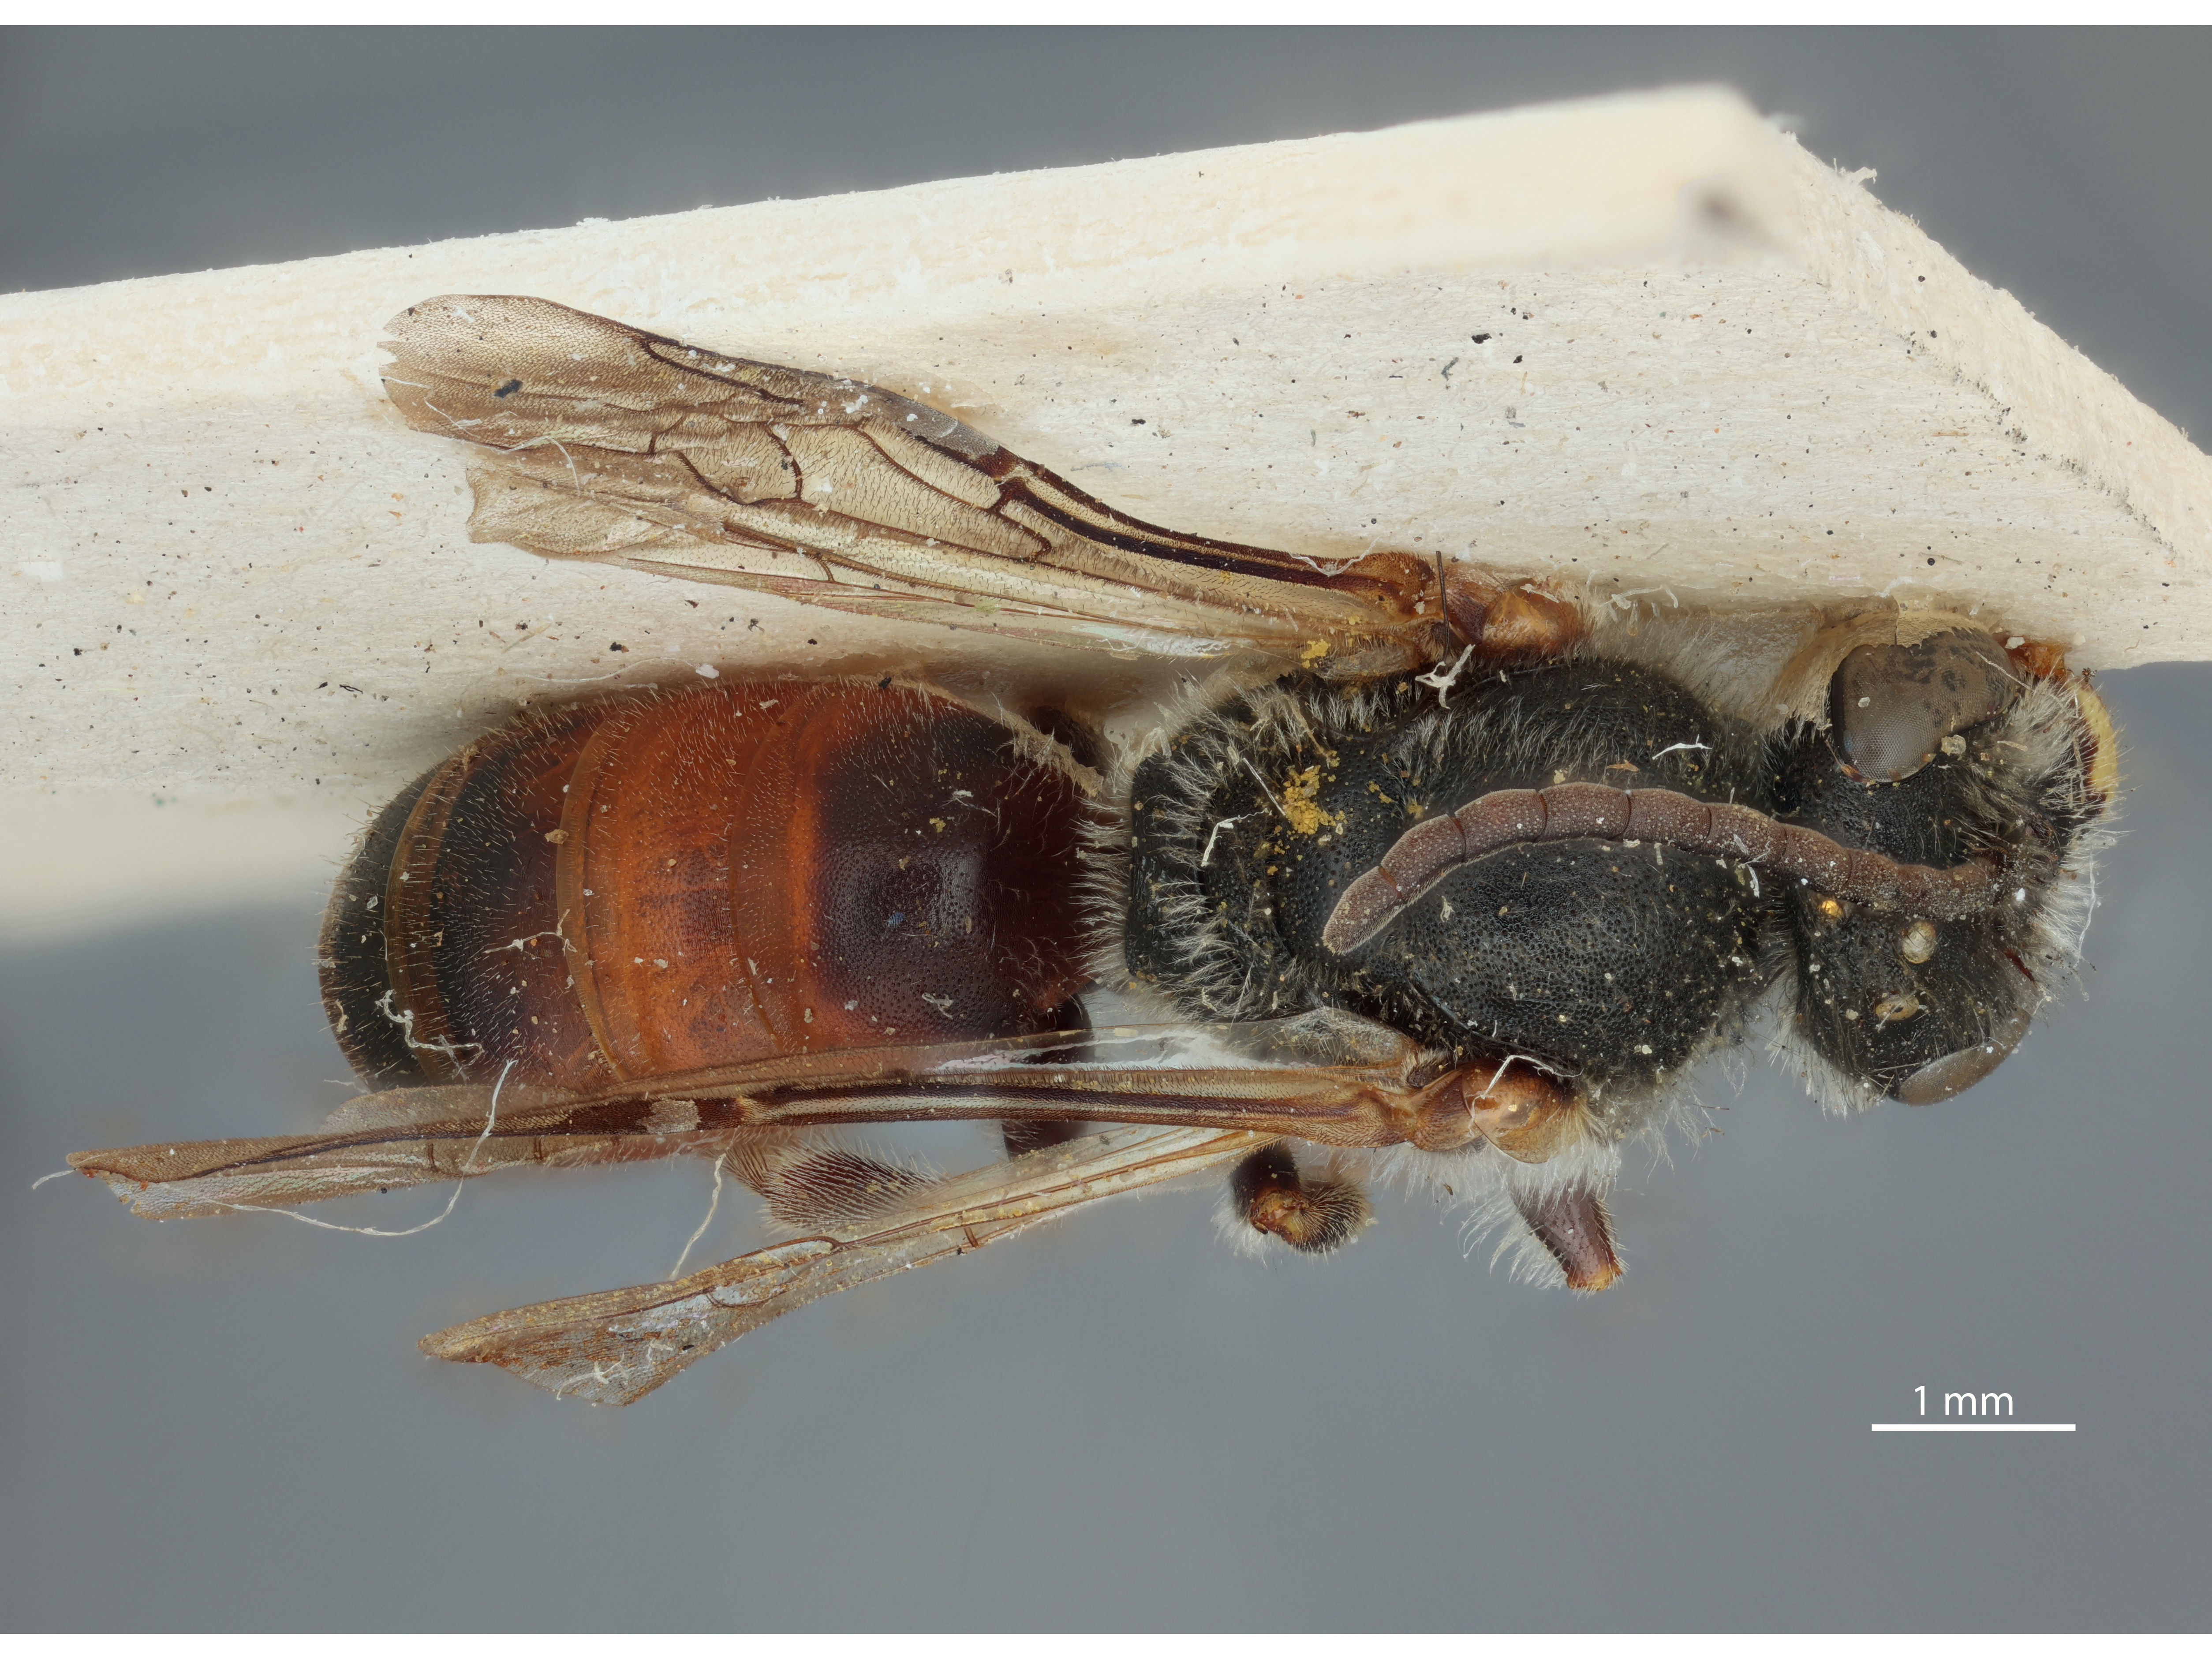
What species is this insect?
Parasphecodes rufotegularis
